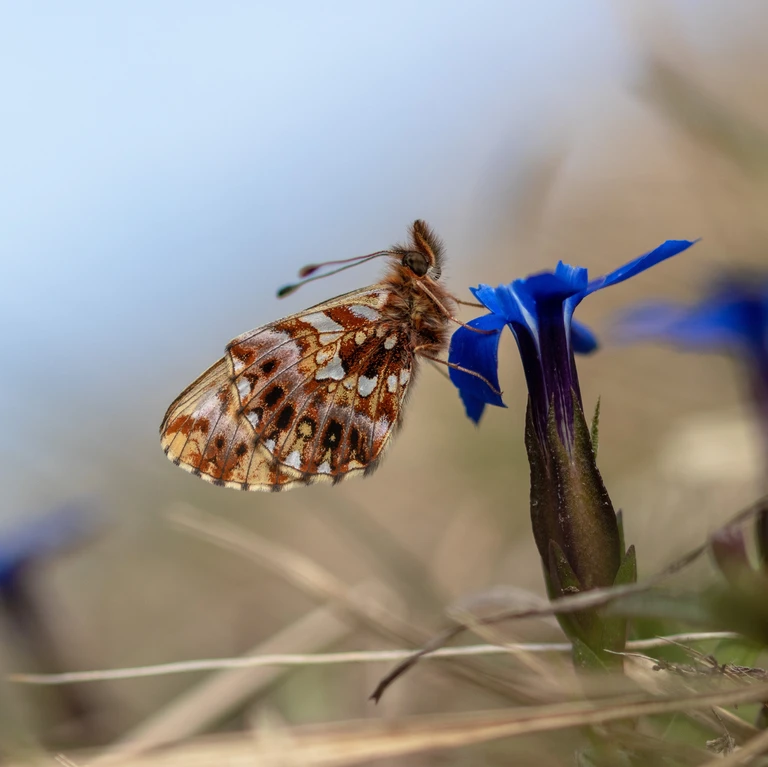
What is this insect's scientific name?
Boloria dia
